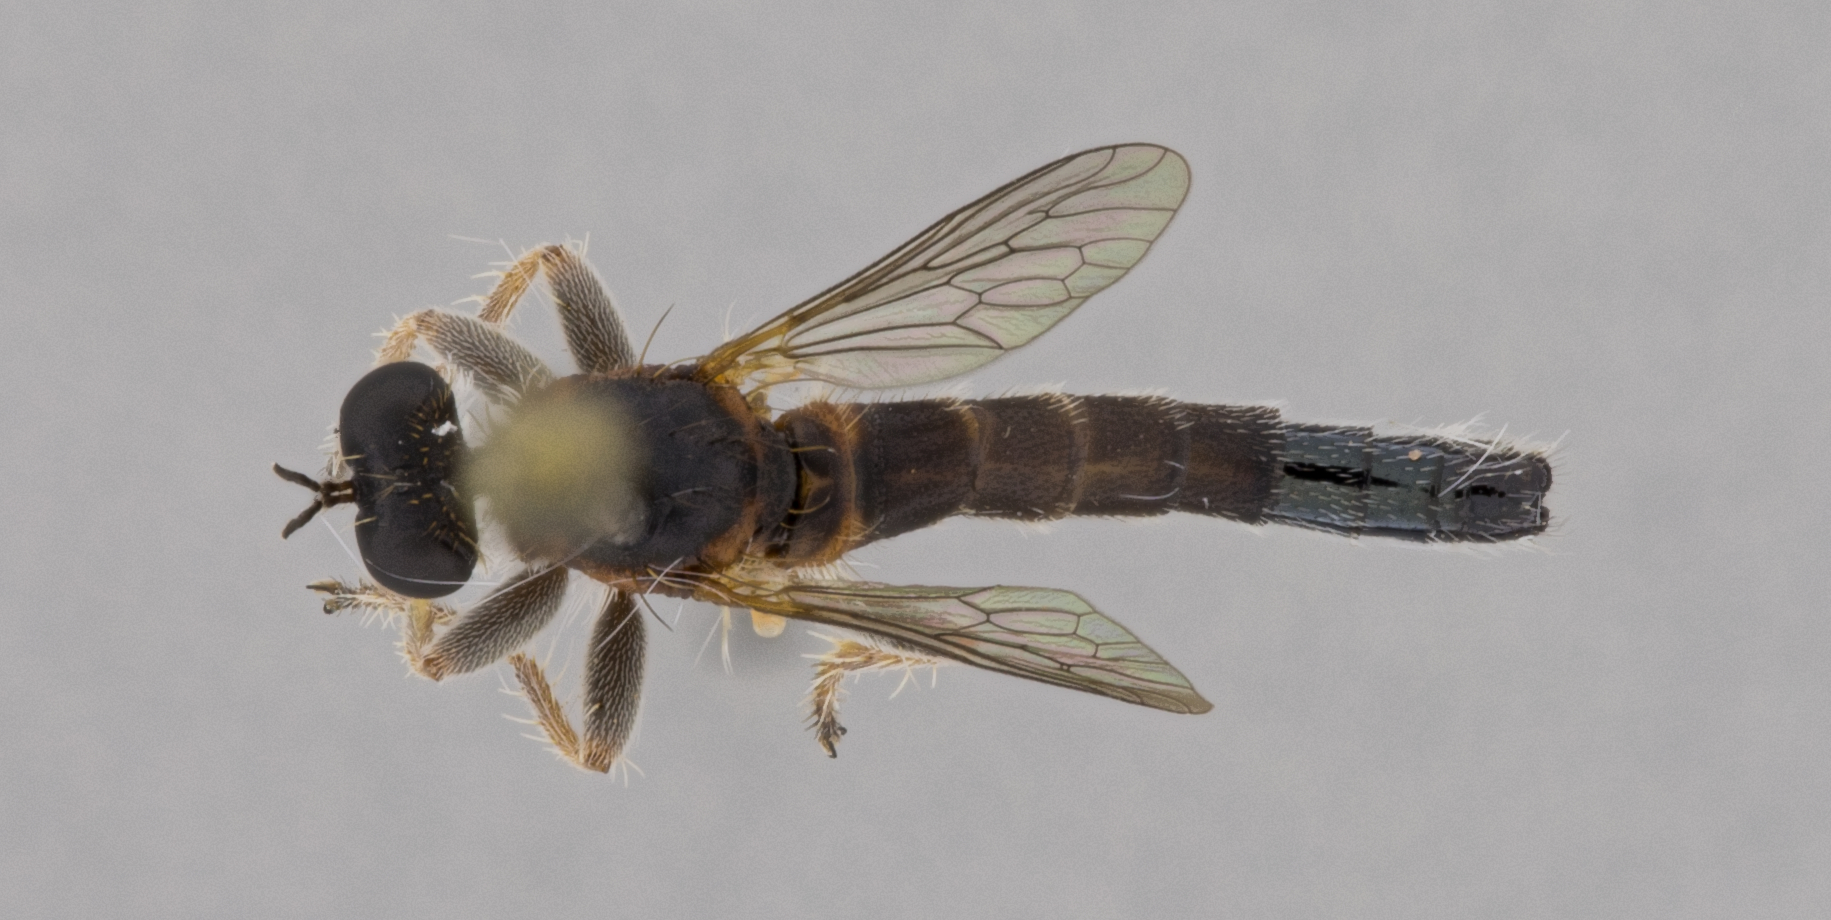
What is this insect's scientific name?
Trichoura tankwa
